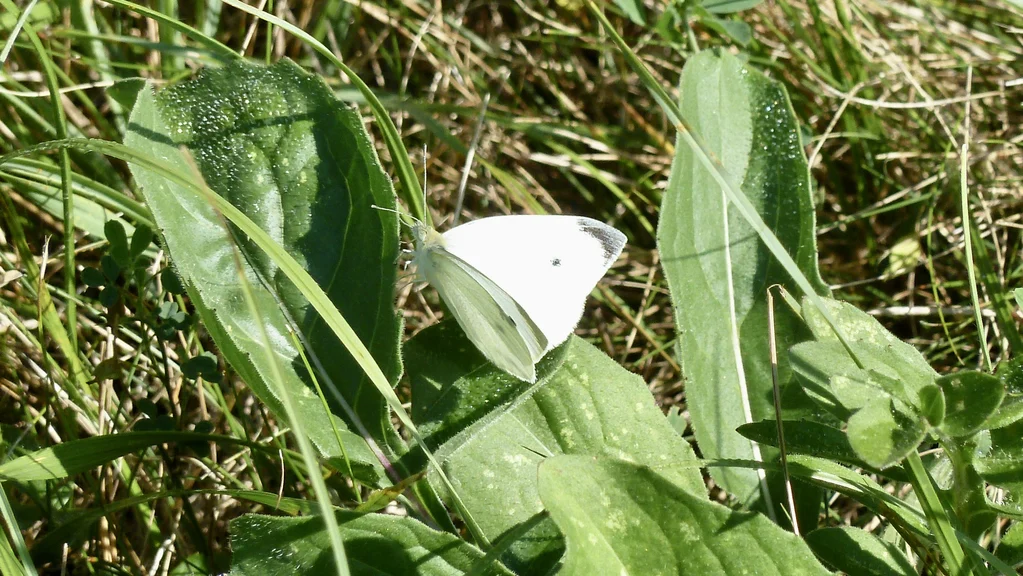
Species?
Pieris rapae
